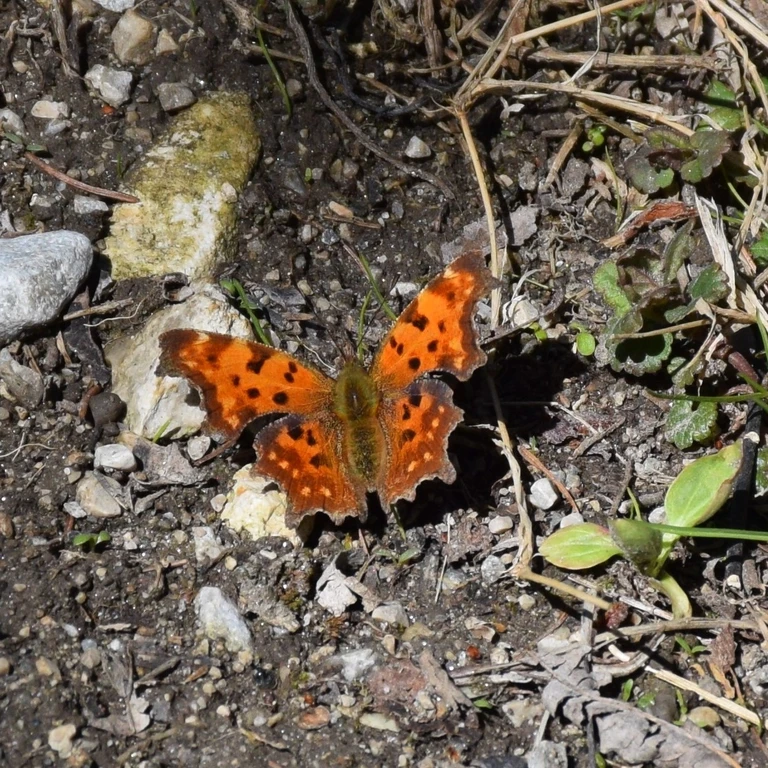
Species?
Polygonia c-album
